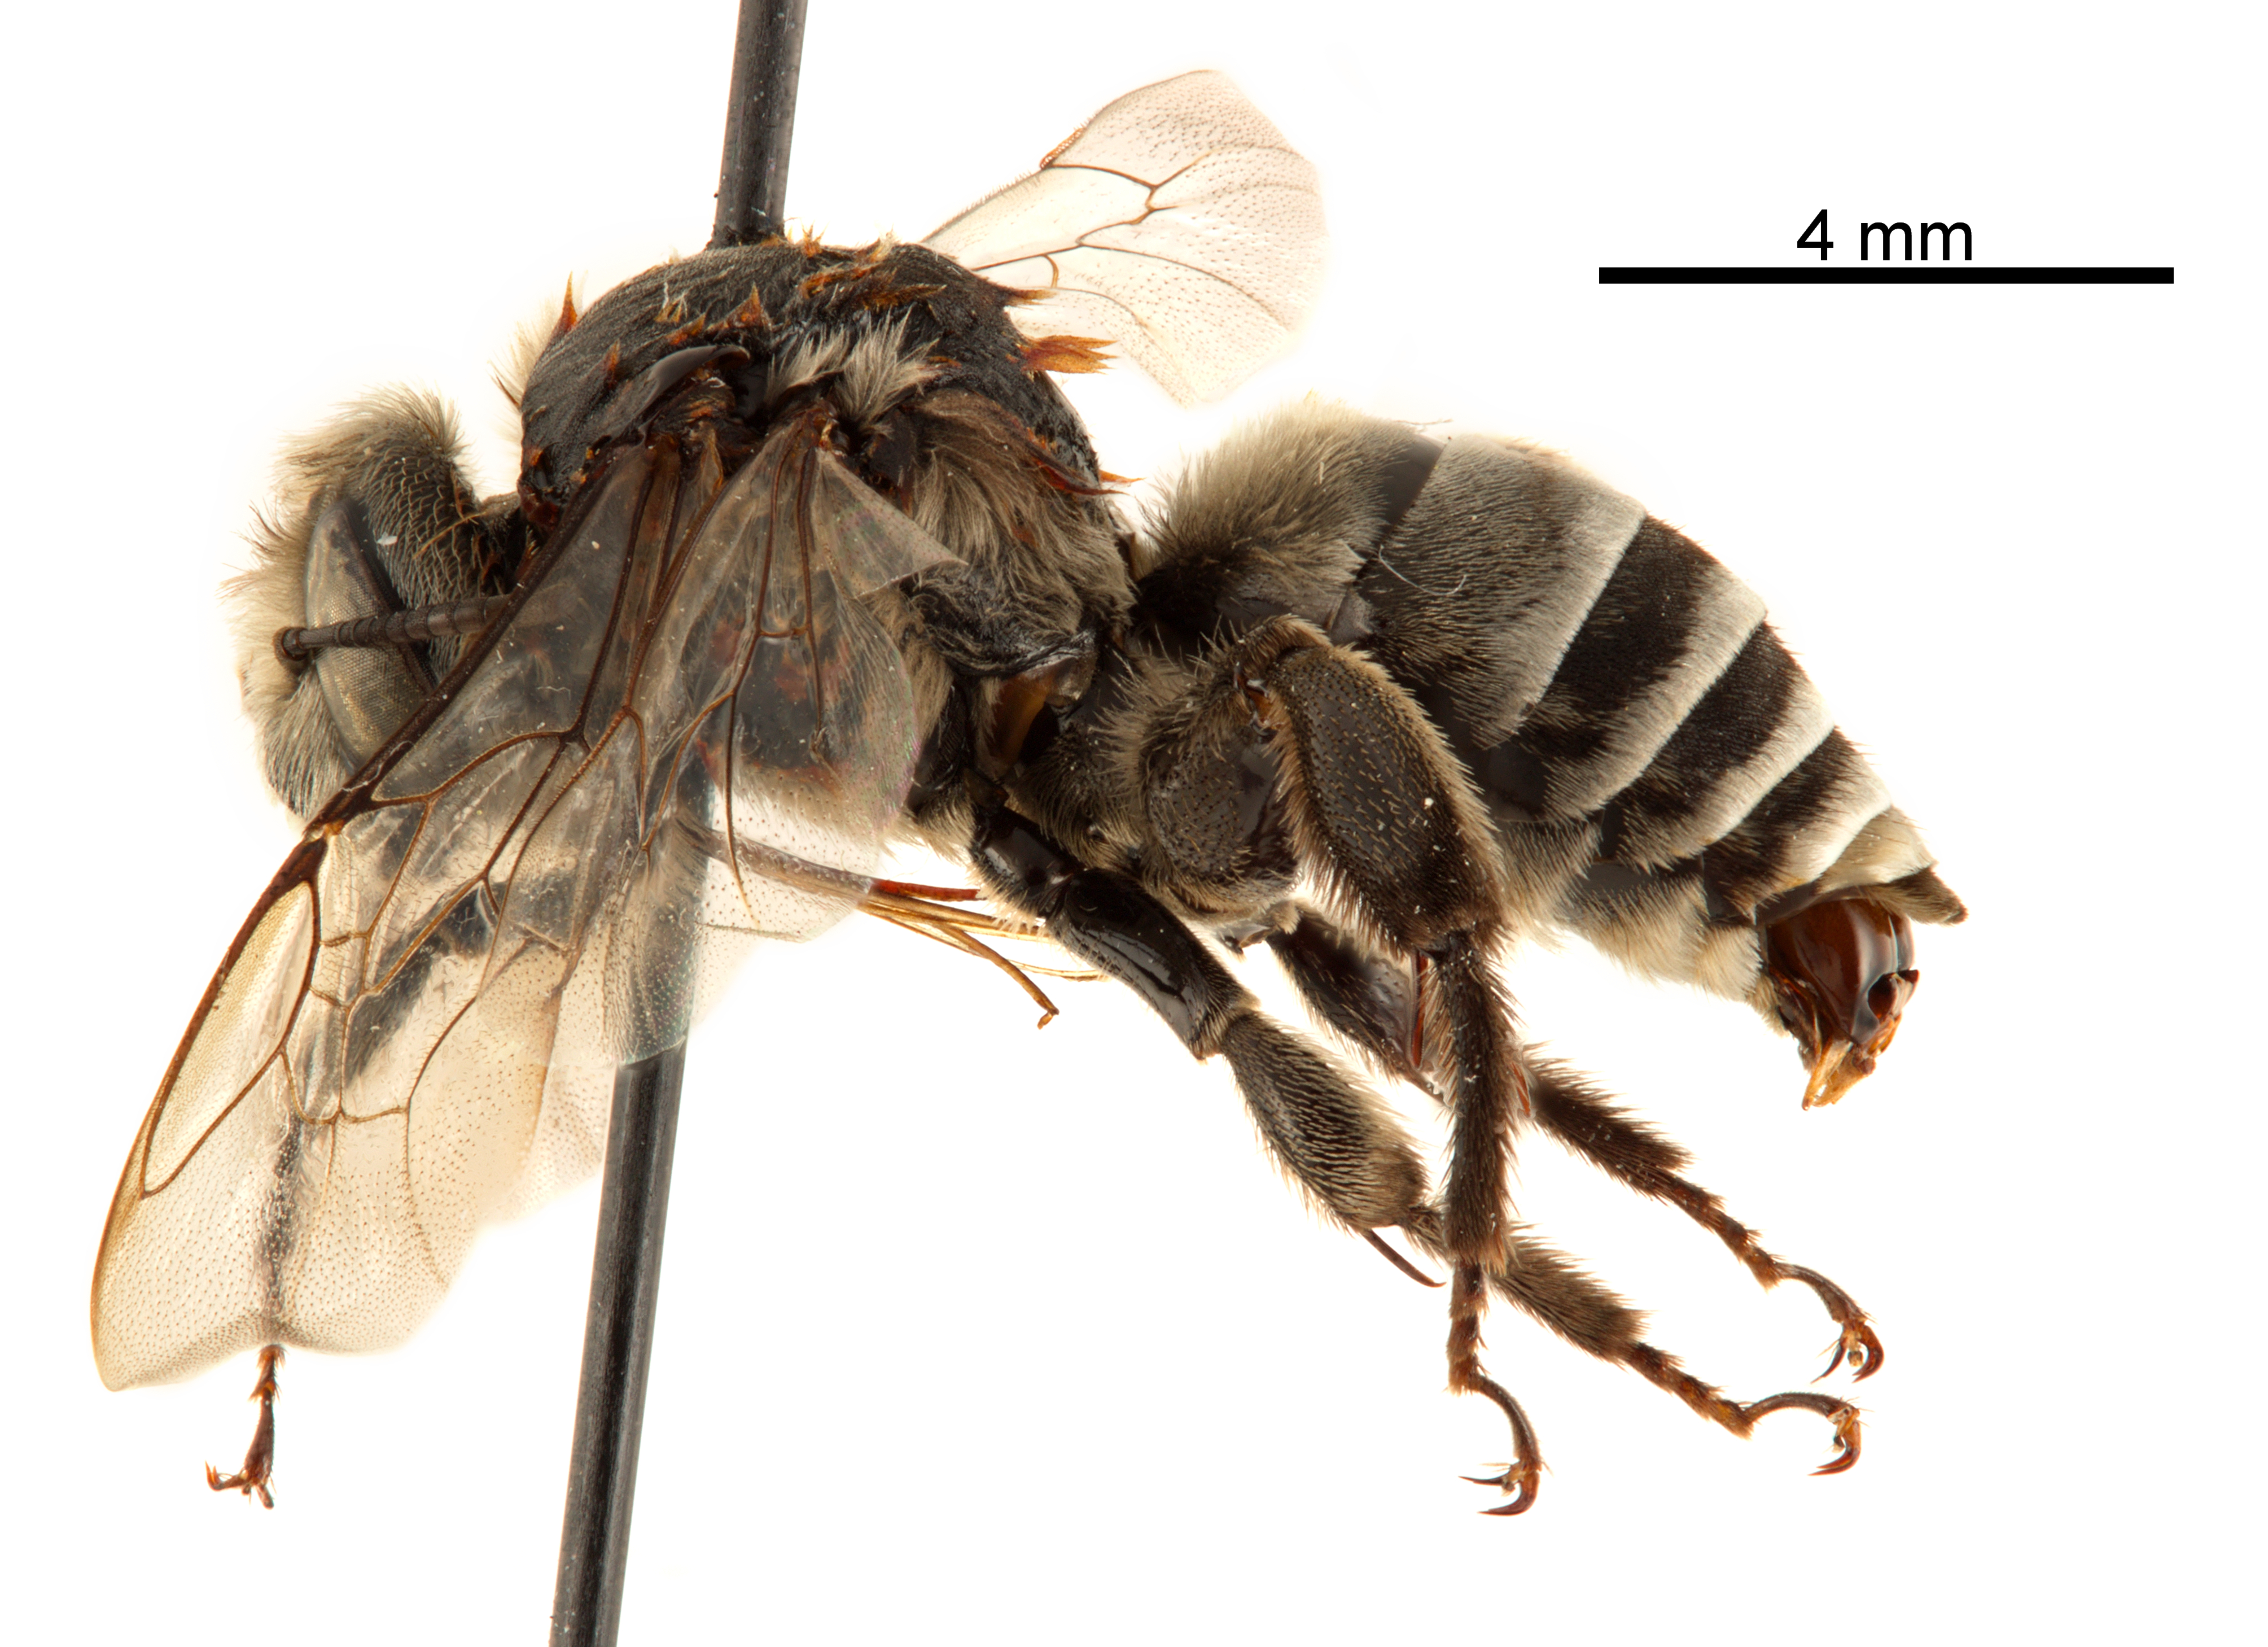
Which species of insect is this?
Melitoma taurea
